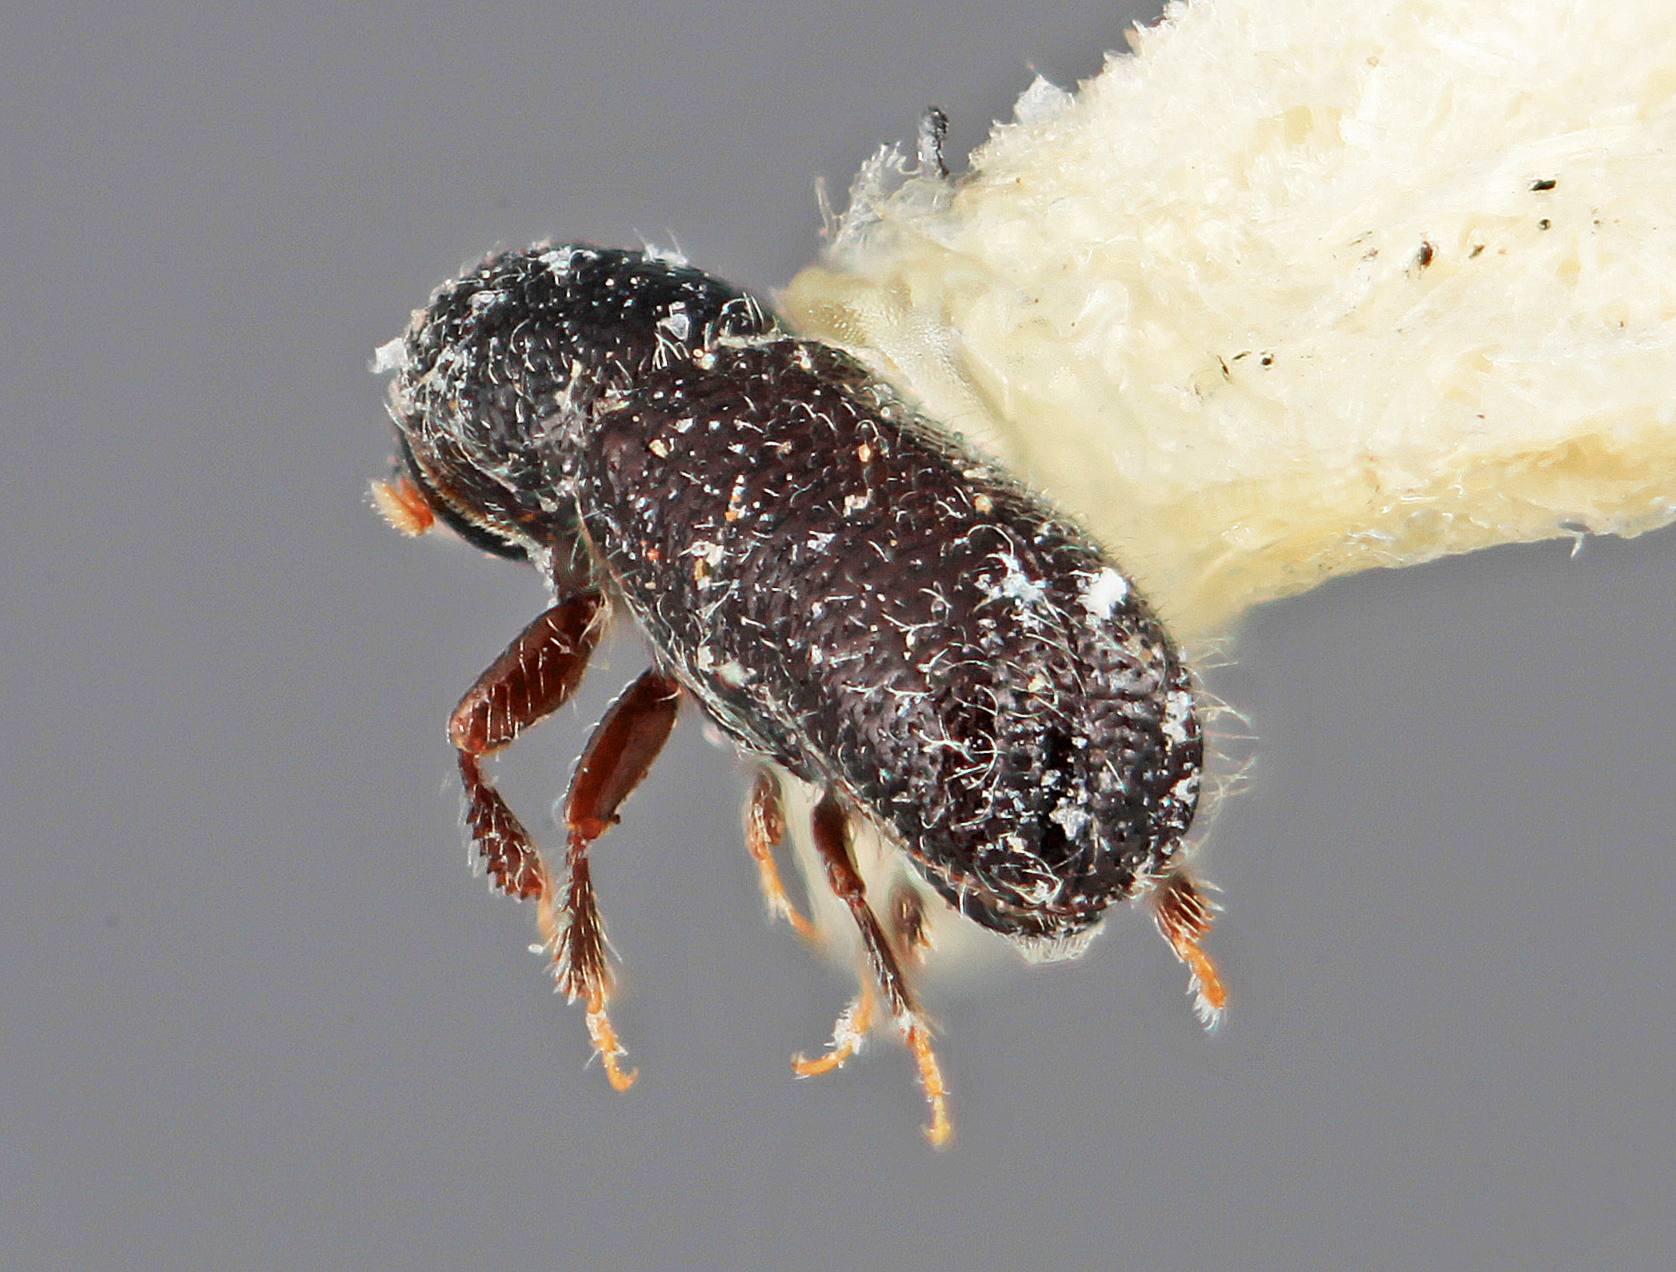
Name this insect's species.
Dendrocranulus gracilis
